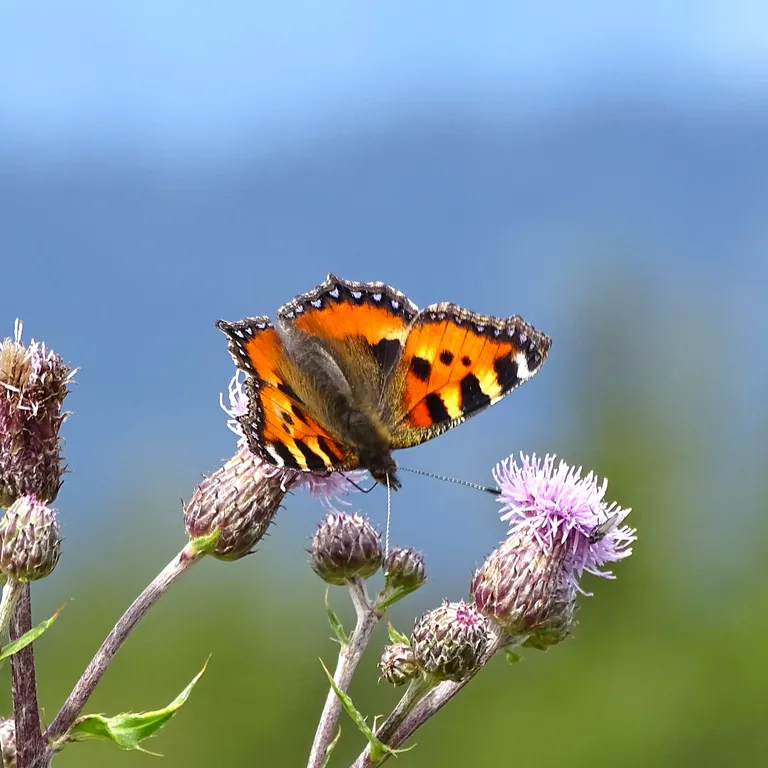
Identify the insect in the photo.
Aglais urticae
